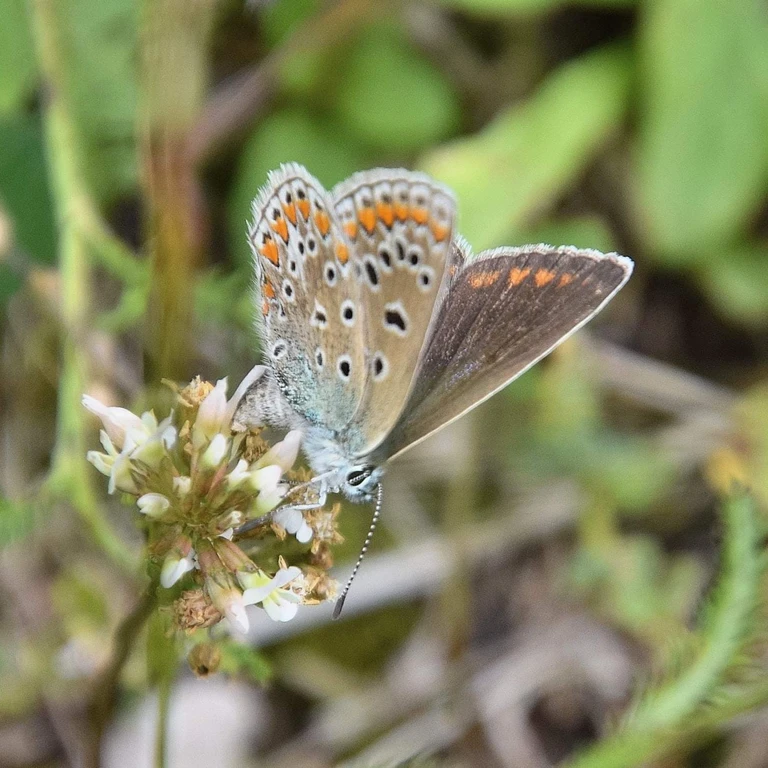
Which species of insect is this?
Polyommatus icarus
